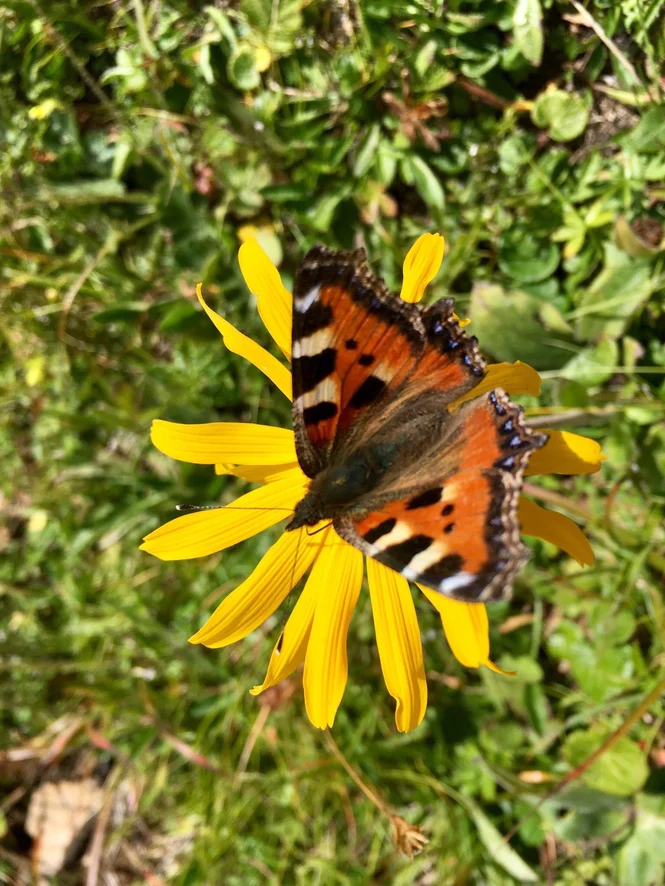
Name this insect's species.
Aglais urticae
